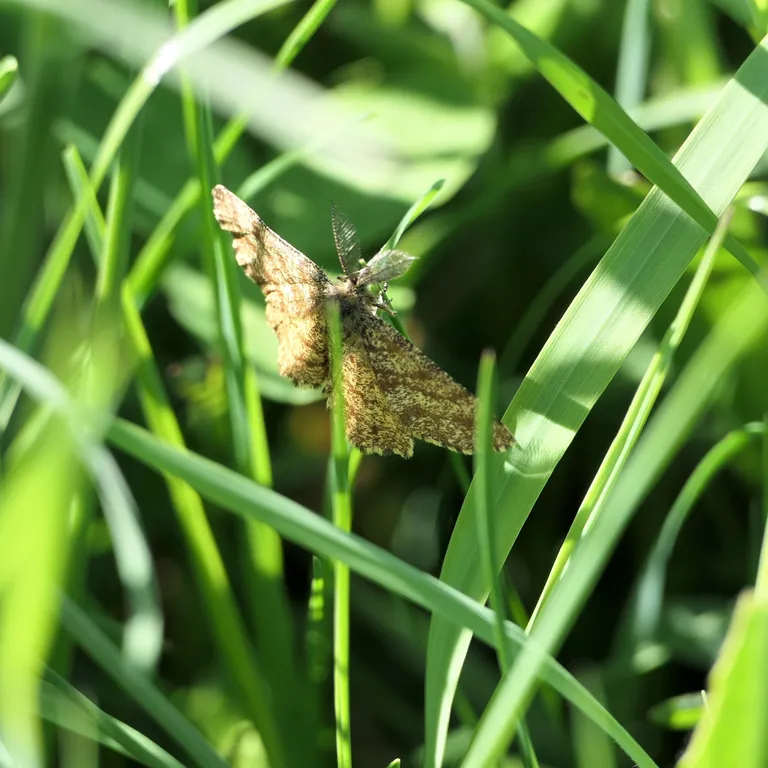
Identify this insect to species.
Ematurga atomaria
